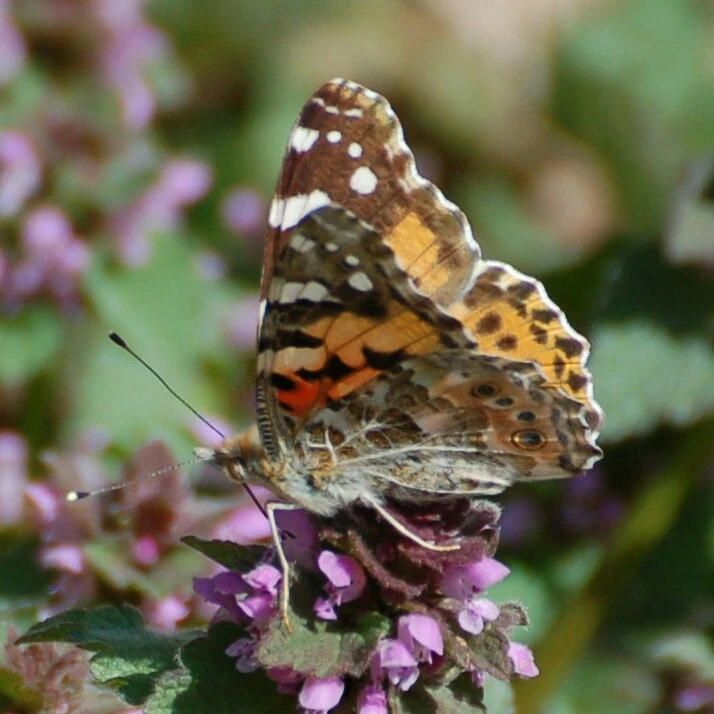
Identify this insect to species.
Vanessa cardui
